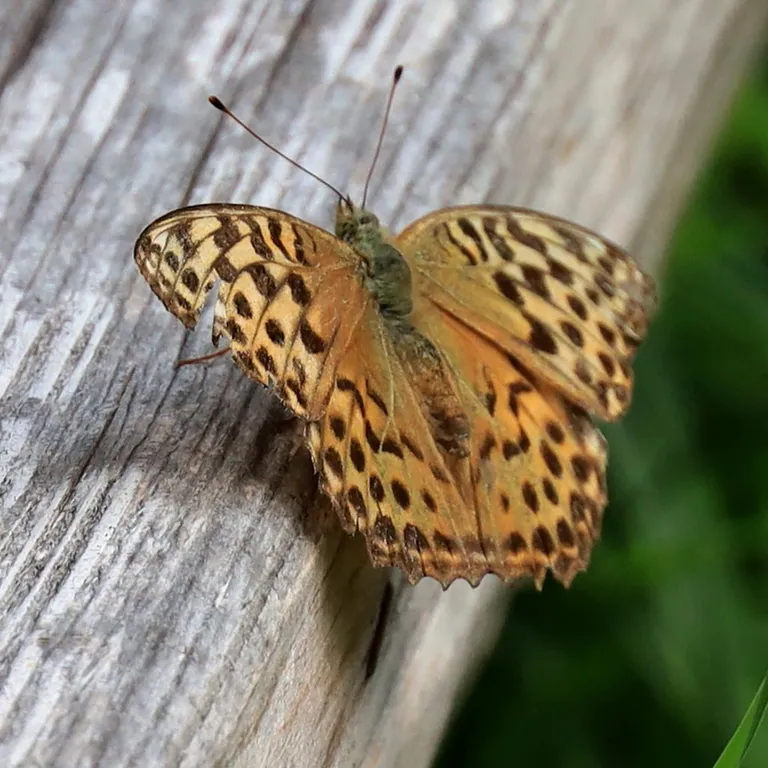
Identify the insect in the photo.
Argynnis paphia
